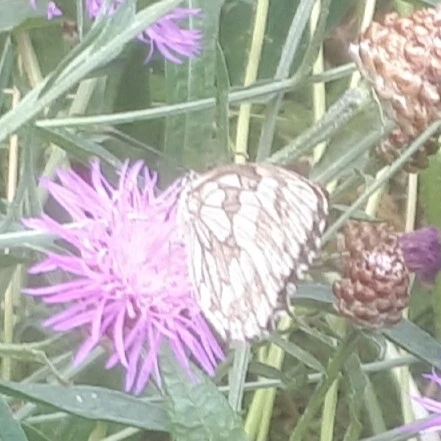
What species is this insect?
Melanargia galathea
